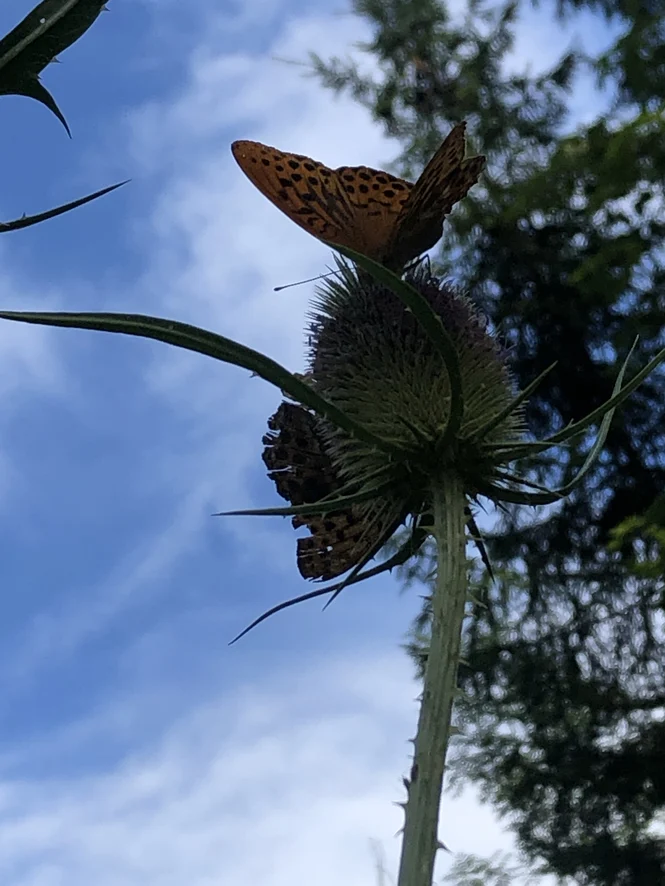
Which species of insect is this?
Argynnis paphia
